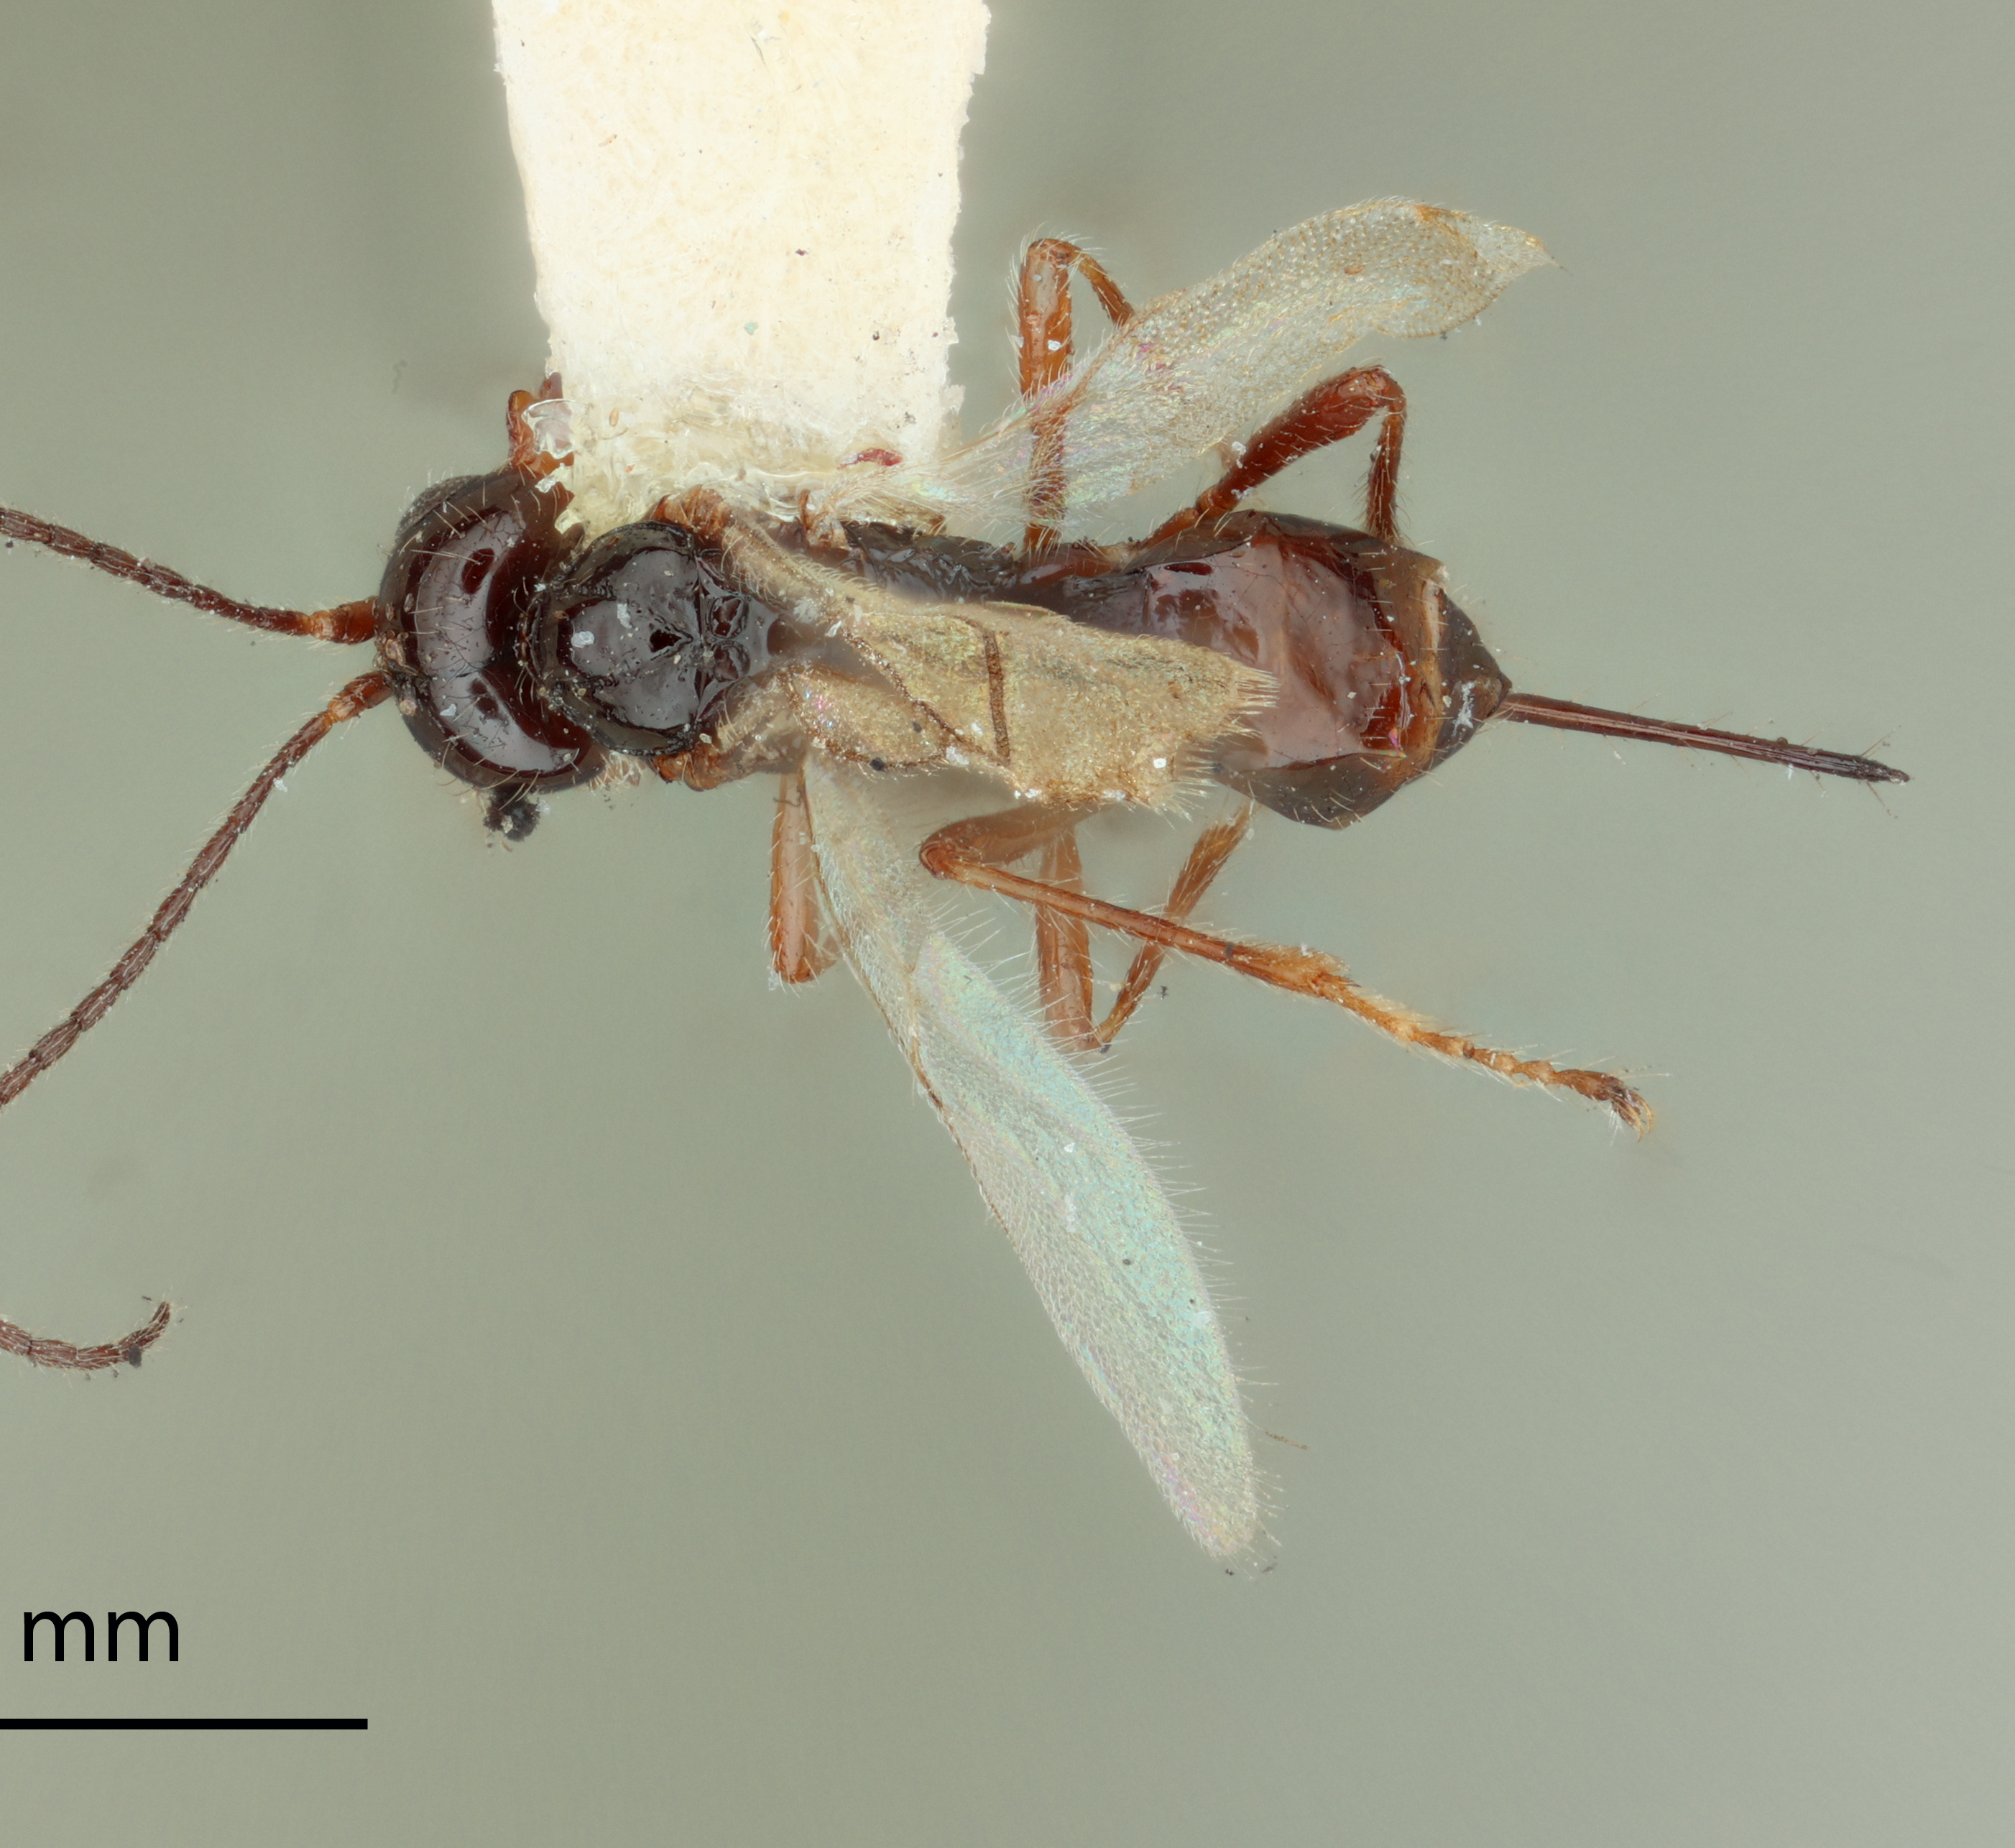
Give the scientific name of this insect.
Phaenocarpa brachyptera
